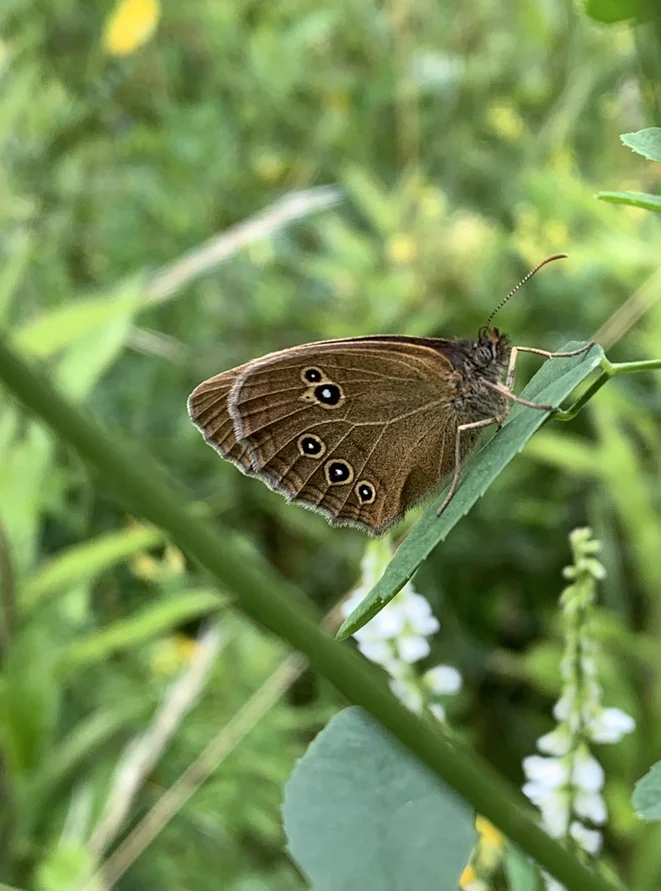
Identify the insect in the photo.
Aphantopus hyperantus
